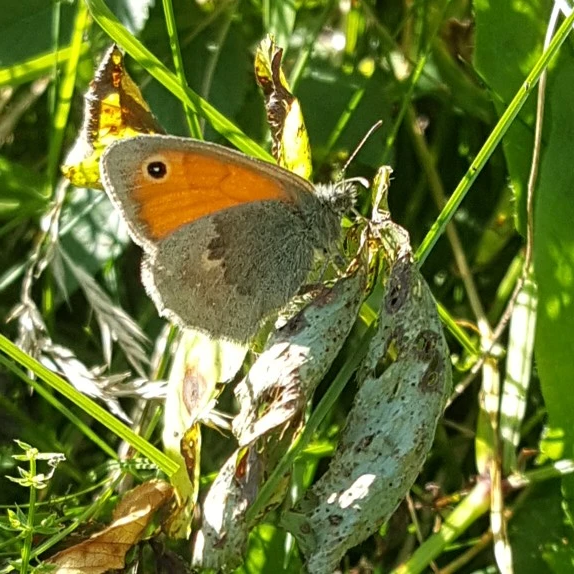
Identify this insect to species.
Coenonympha pamphilus
